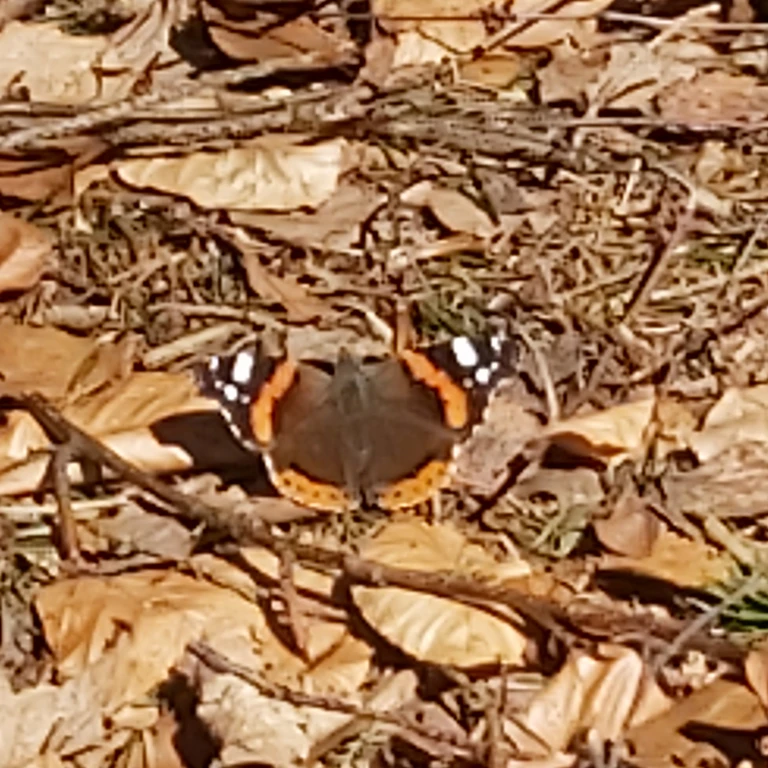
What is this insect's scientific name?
Vanessa atalanta
